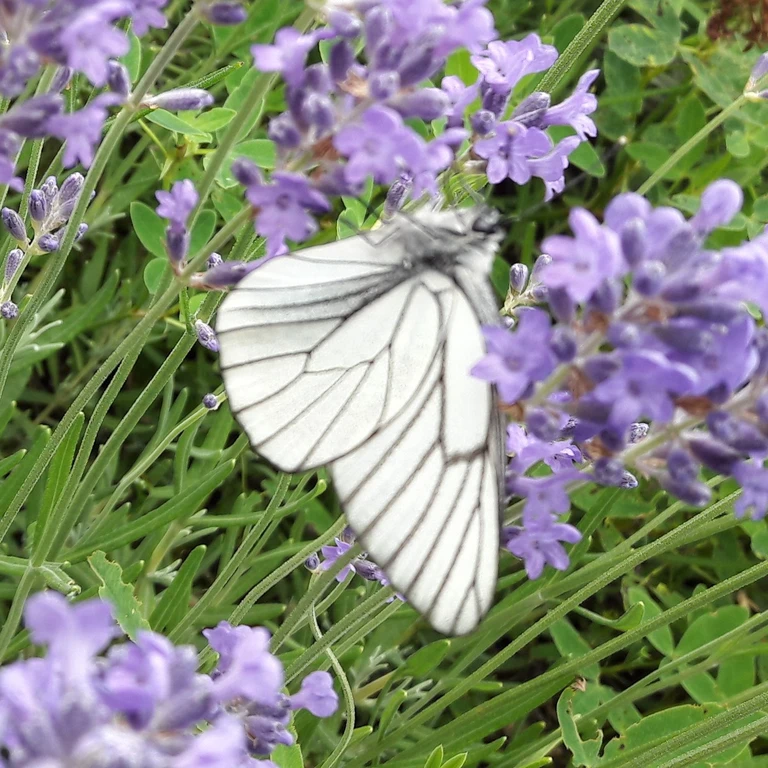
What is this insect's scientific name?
Aporia crataegi
